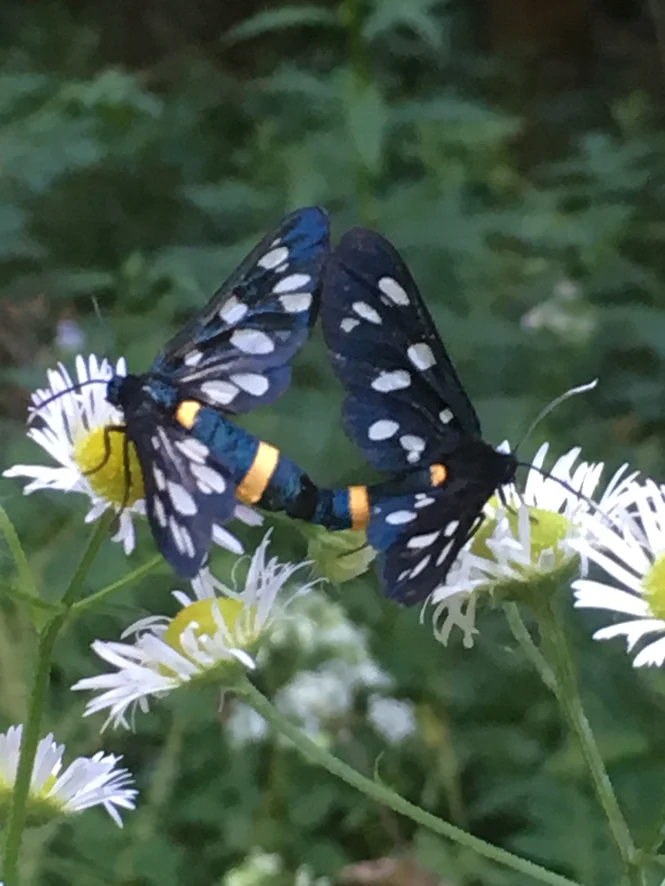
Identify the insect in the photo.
Amata phegea
